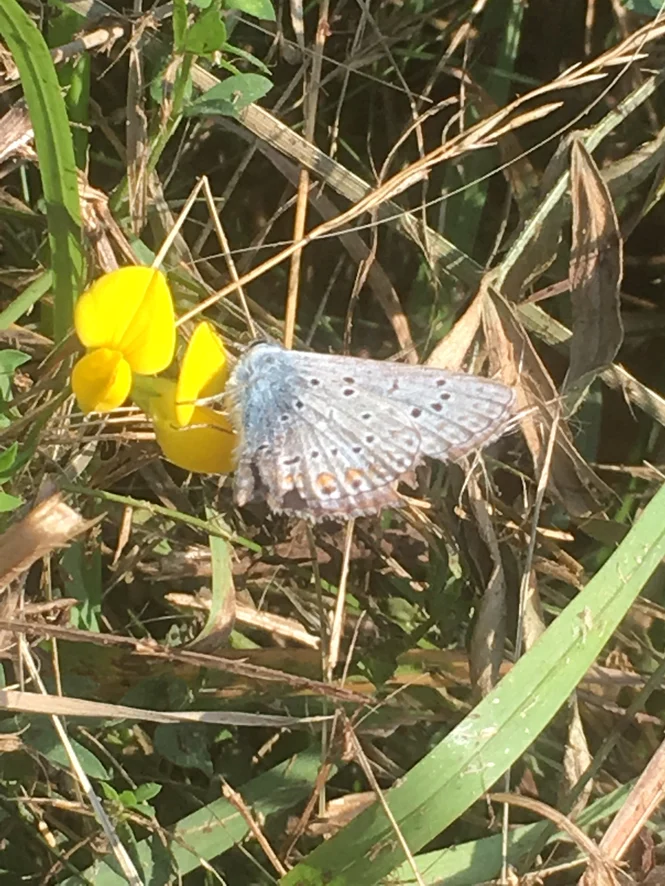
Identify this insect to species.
Polyommatus icarus
